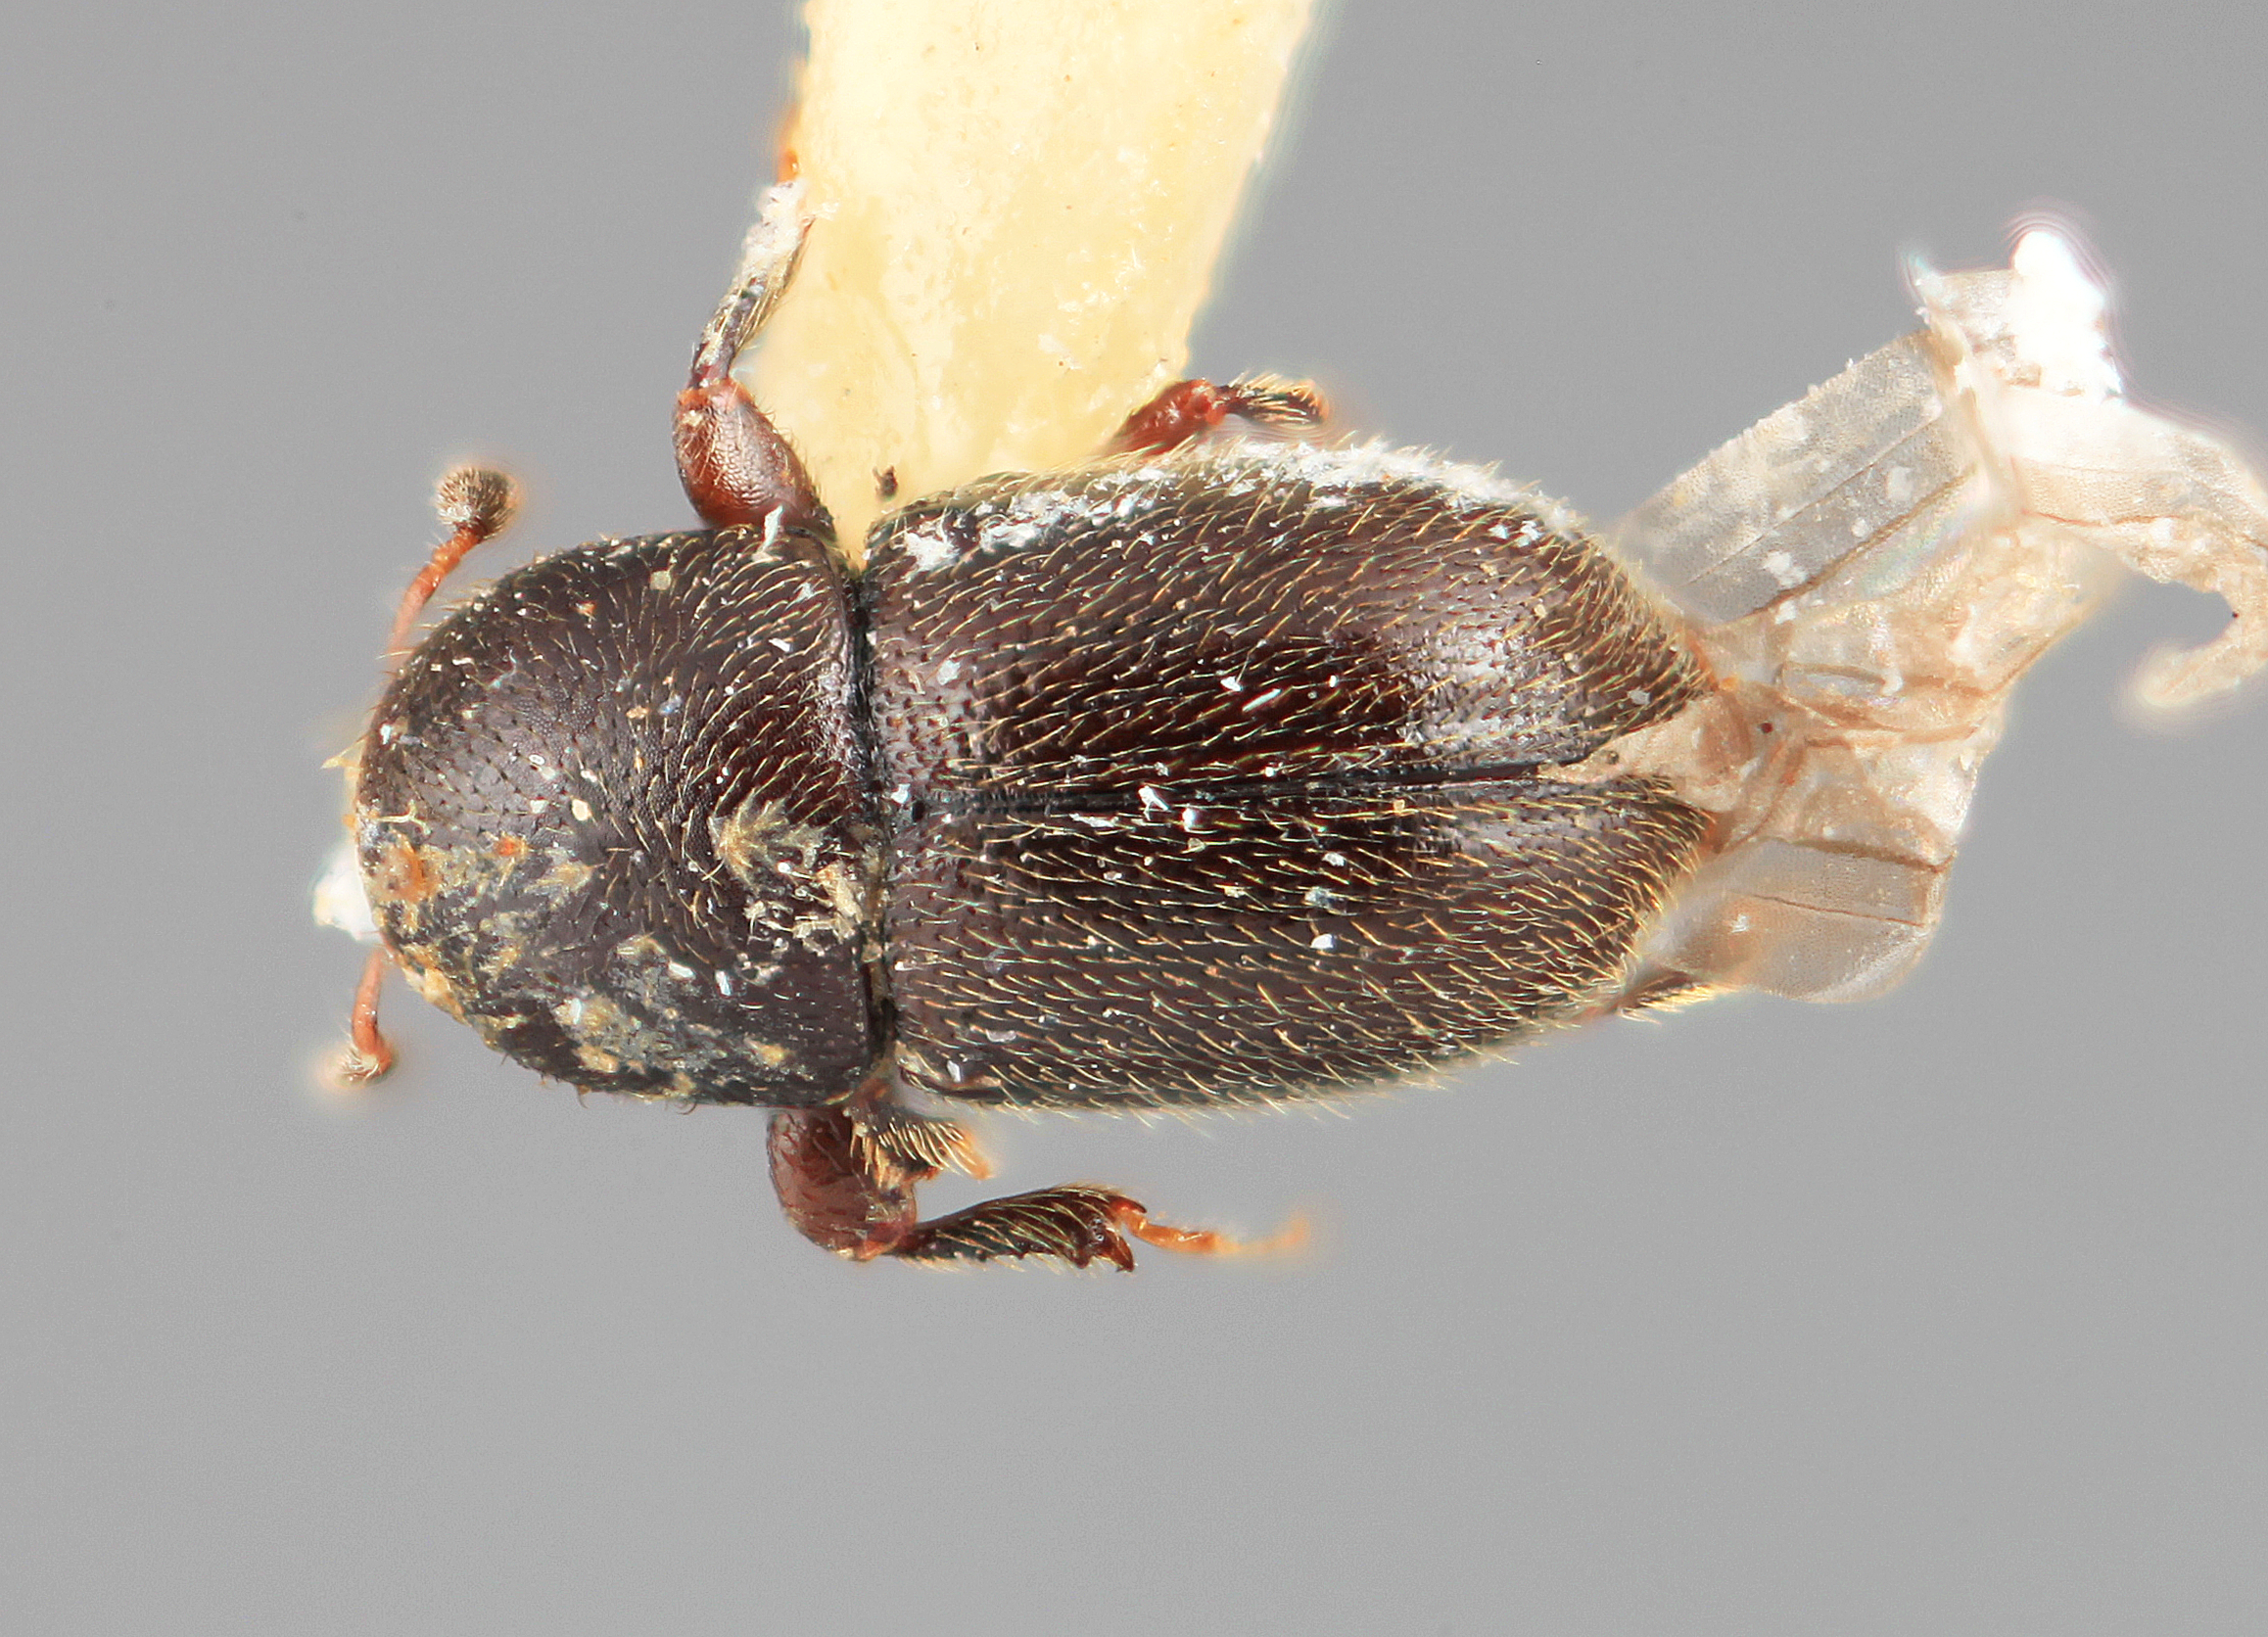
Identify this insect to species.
Scolytodes hirsutus
